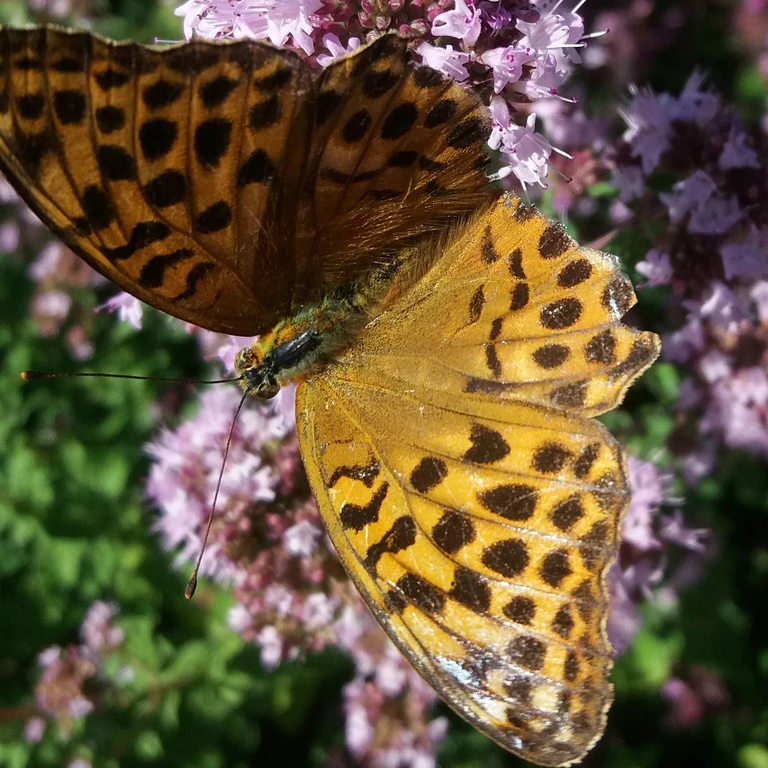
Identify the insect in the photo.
Argynnis paphia
